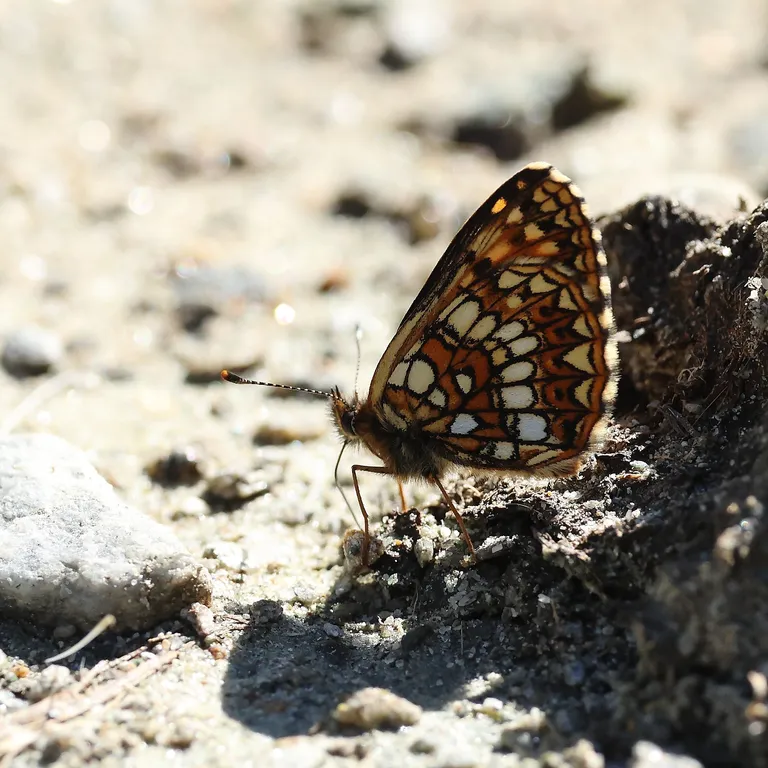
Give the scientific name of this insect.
Melitaea diamina
